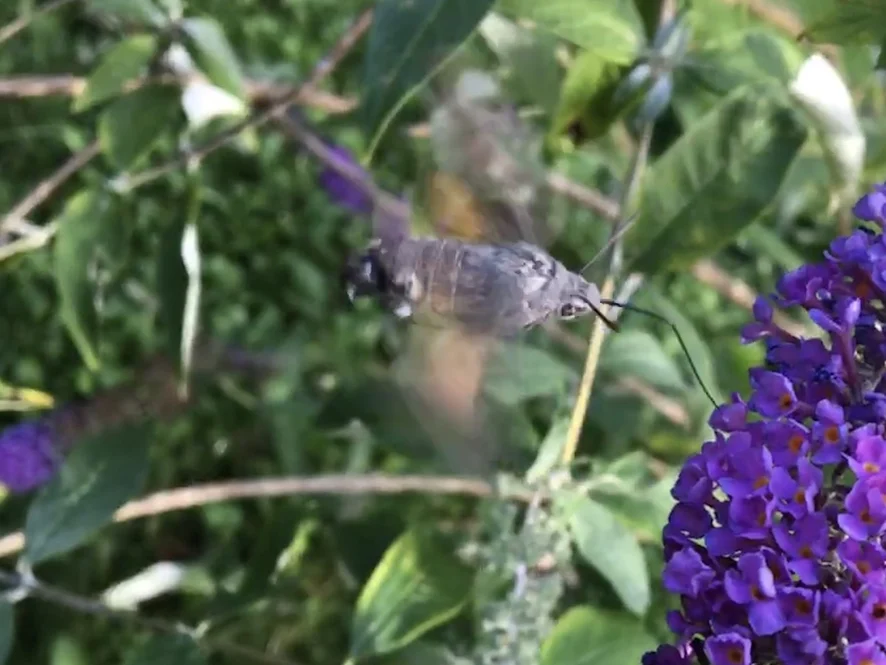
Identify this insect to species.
Macroglossum stellatarum
